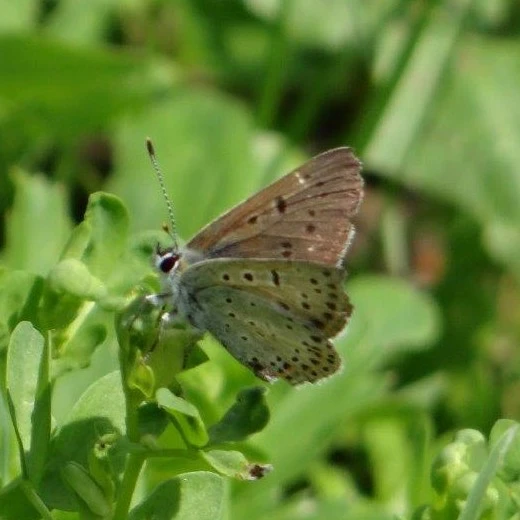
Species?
Lycaena tityrus (also Loweia tityrus)
